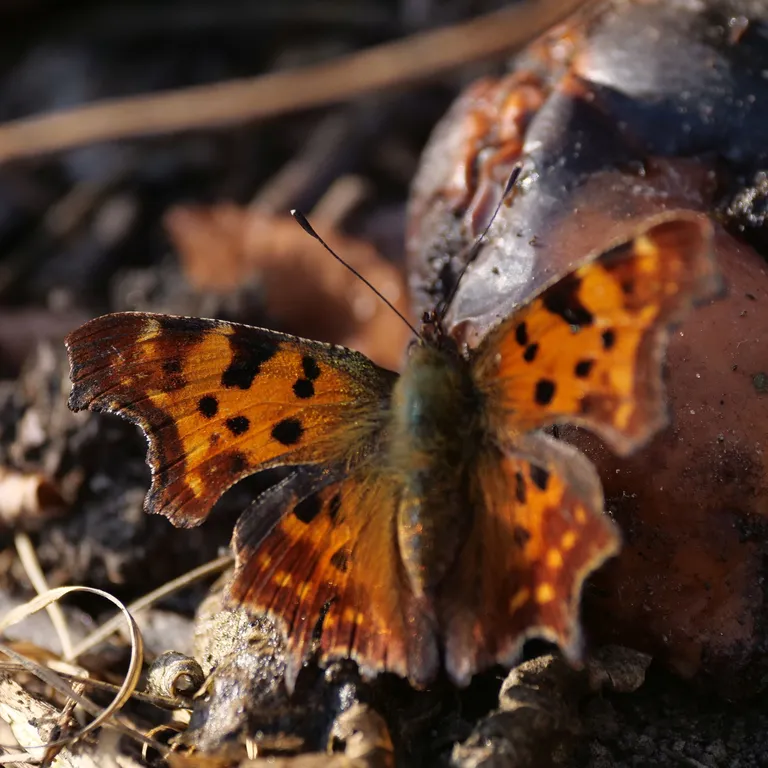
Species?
Polygonia c-album
